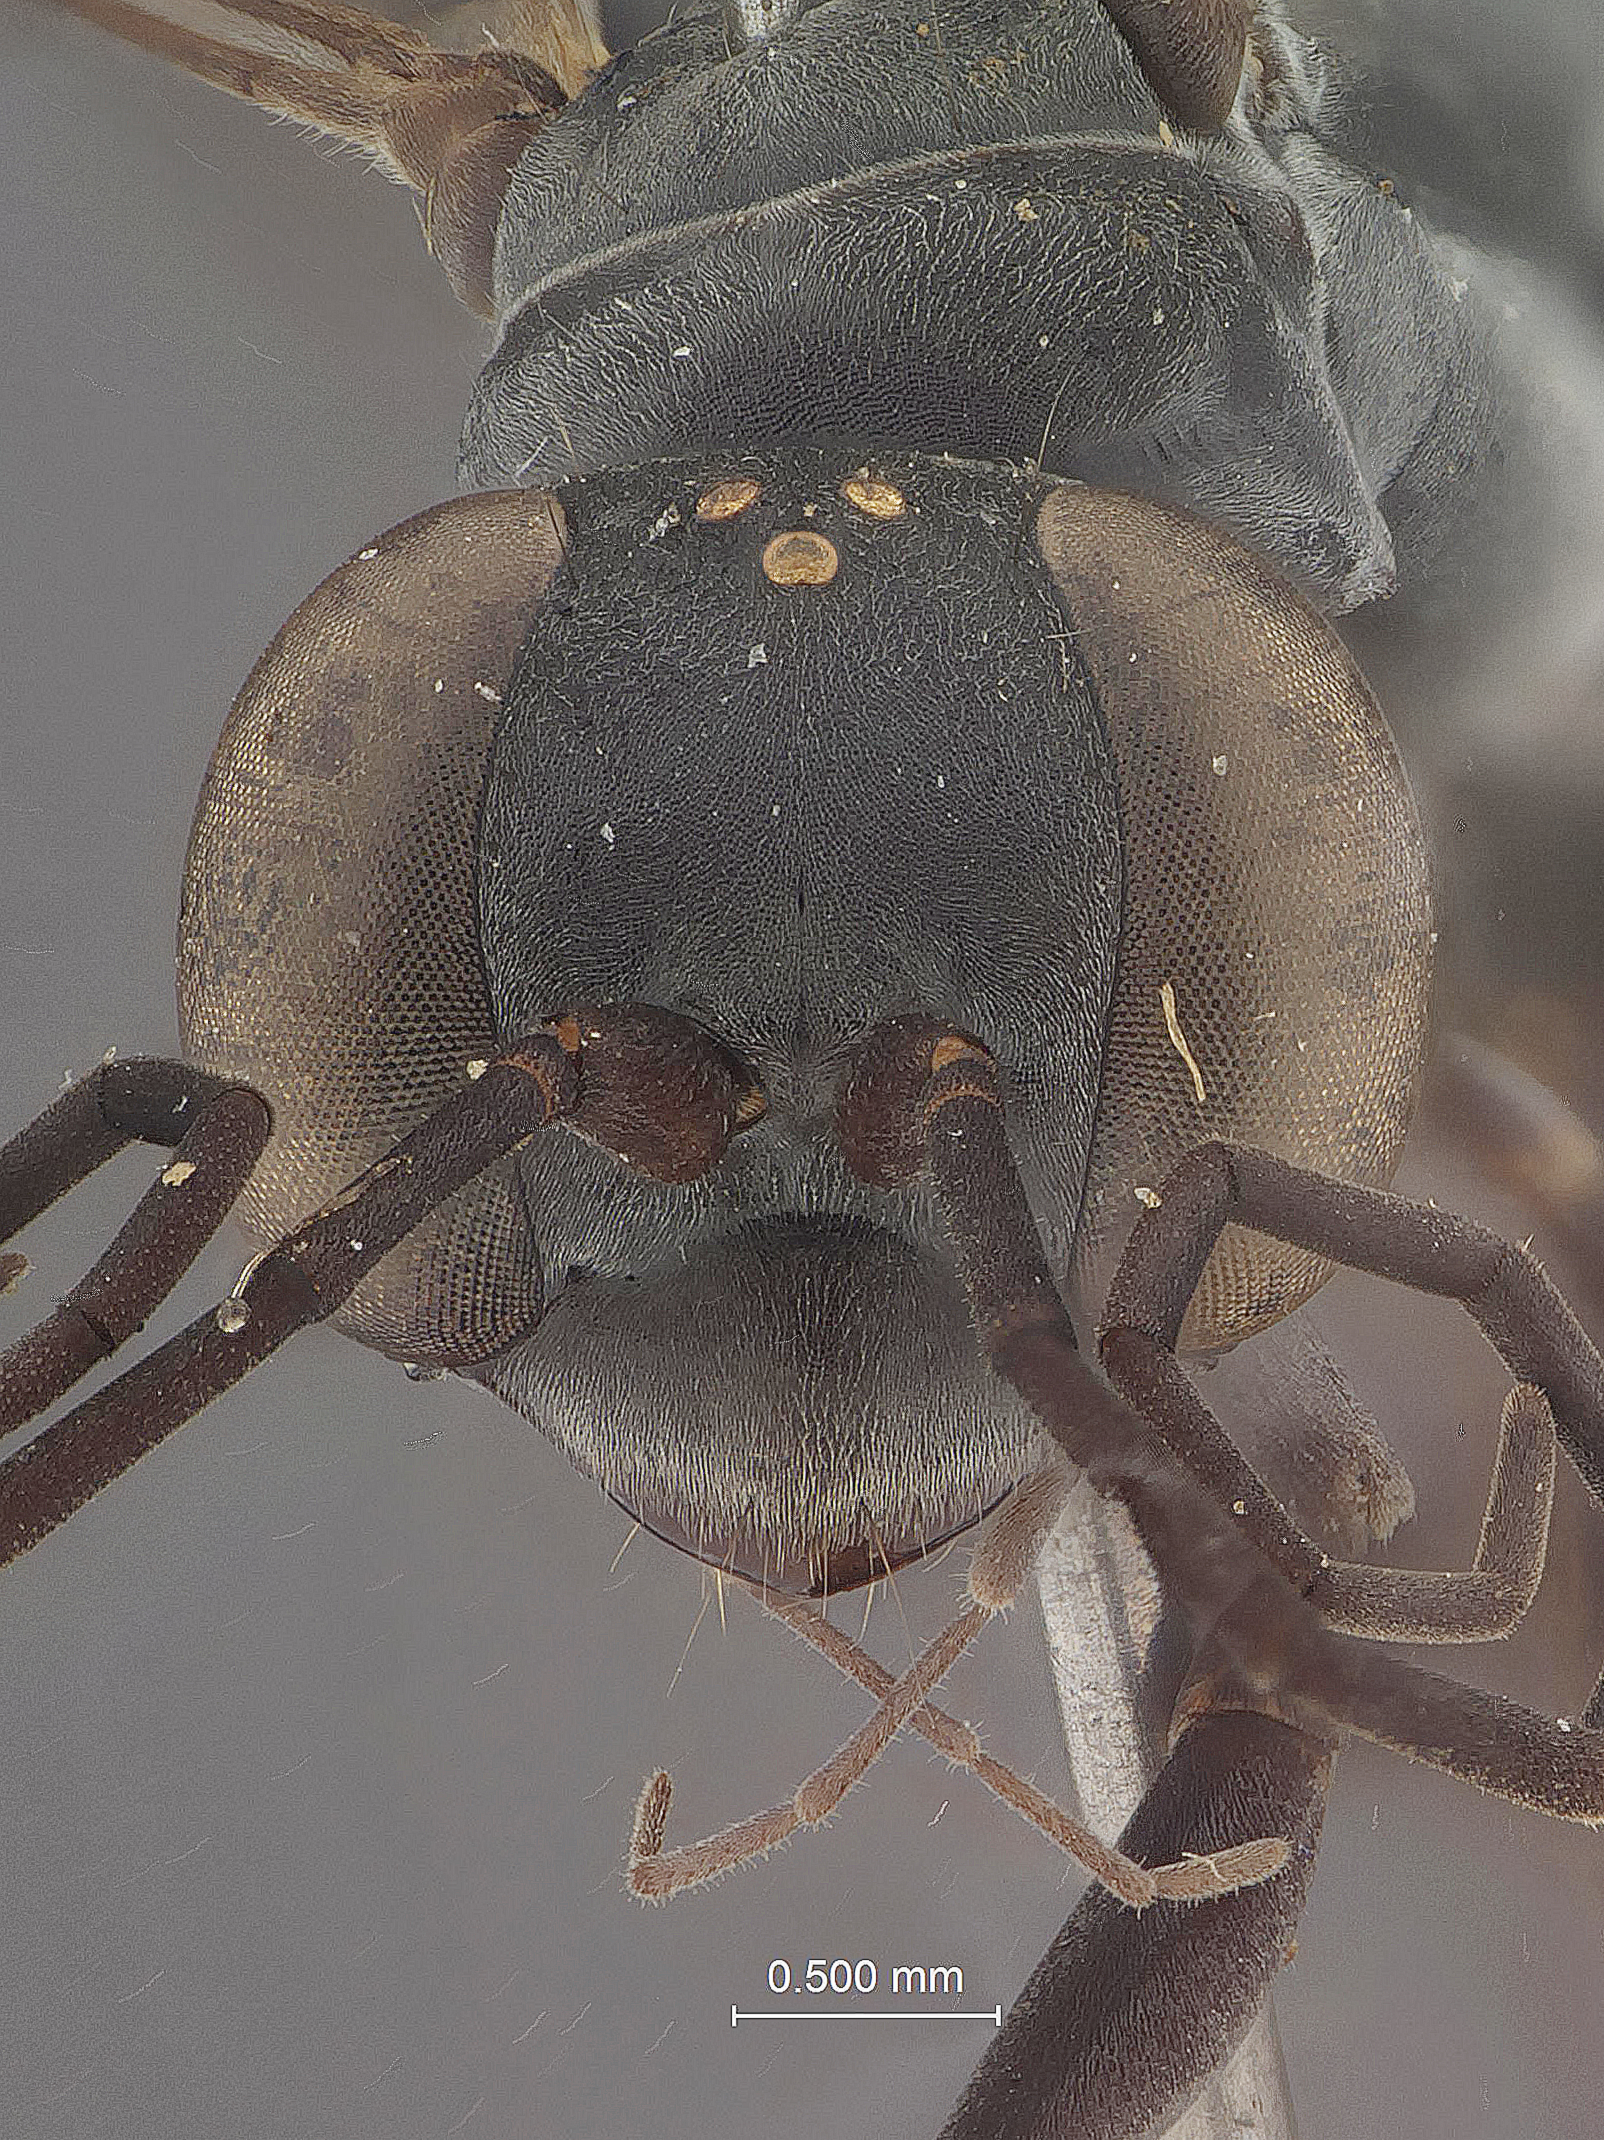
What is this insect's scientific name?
Phanagenia takasago
